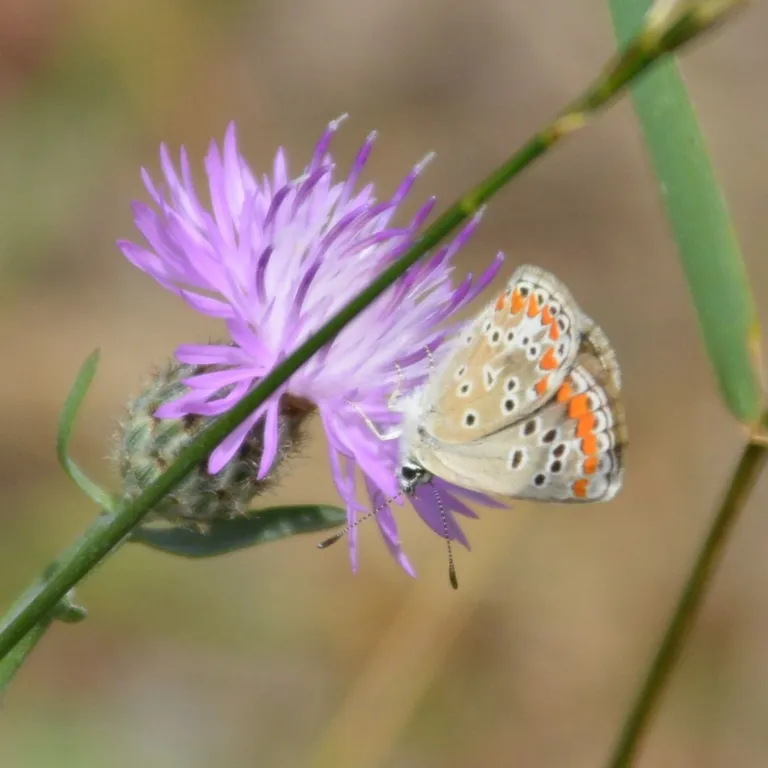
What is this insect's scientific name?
Aricia agestis/artaxerxes
